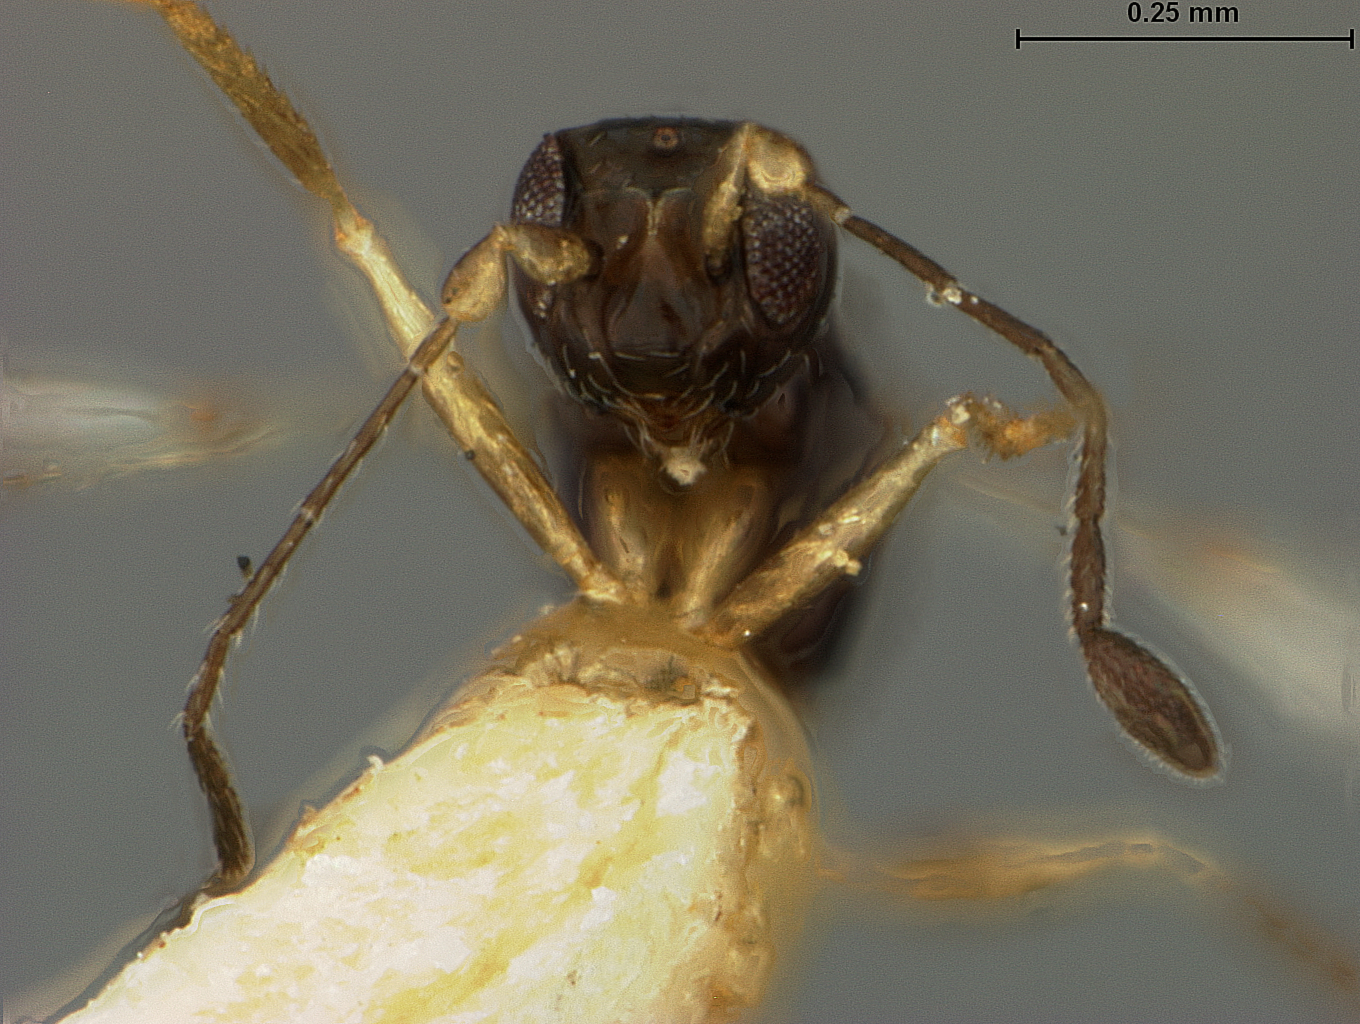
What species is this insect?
Polynema needhami
